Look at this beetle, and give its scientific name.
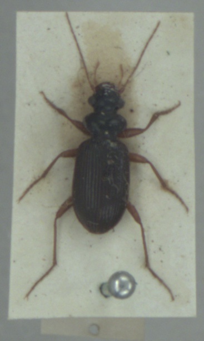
Leistus fulvibarbis
